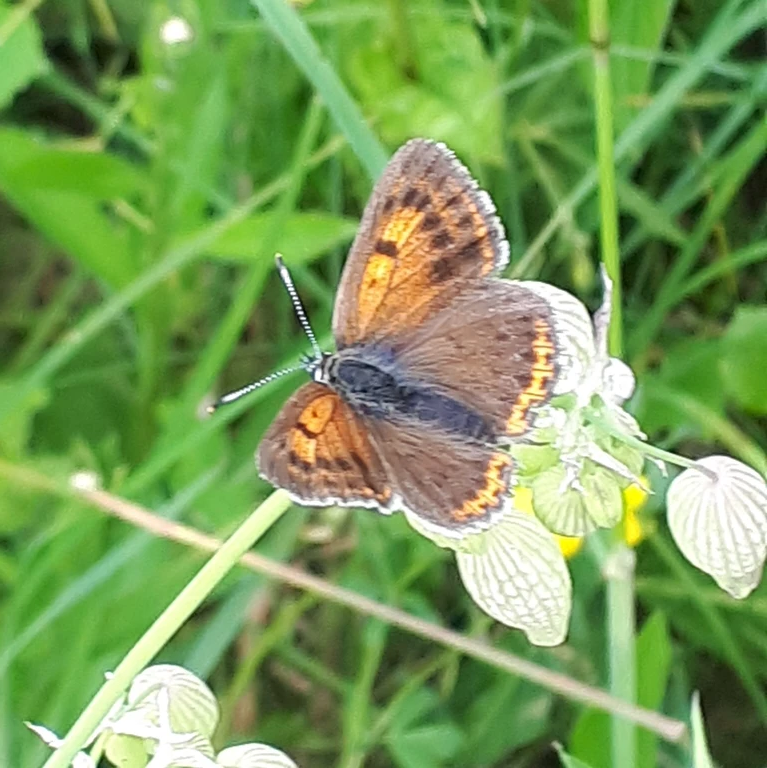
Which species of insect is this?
Lycaena hippothoe (also Palaeochrysophanus hippothoe)
